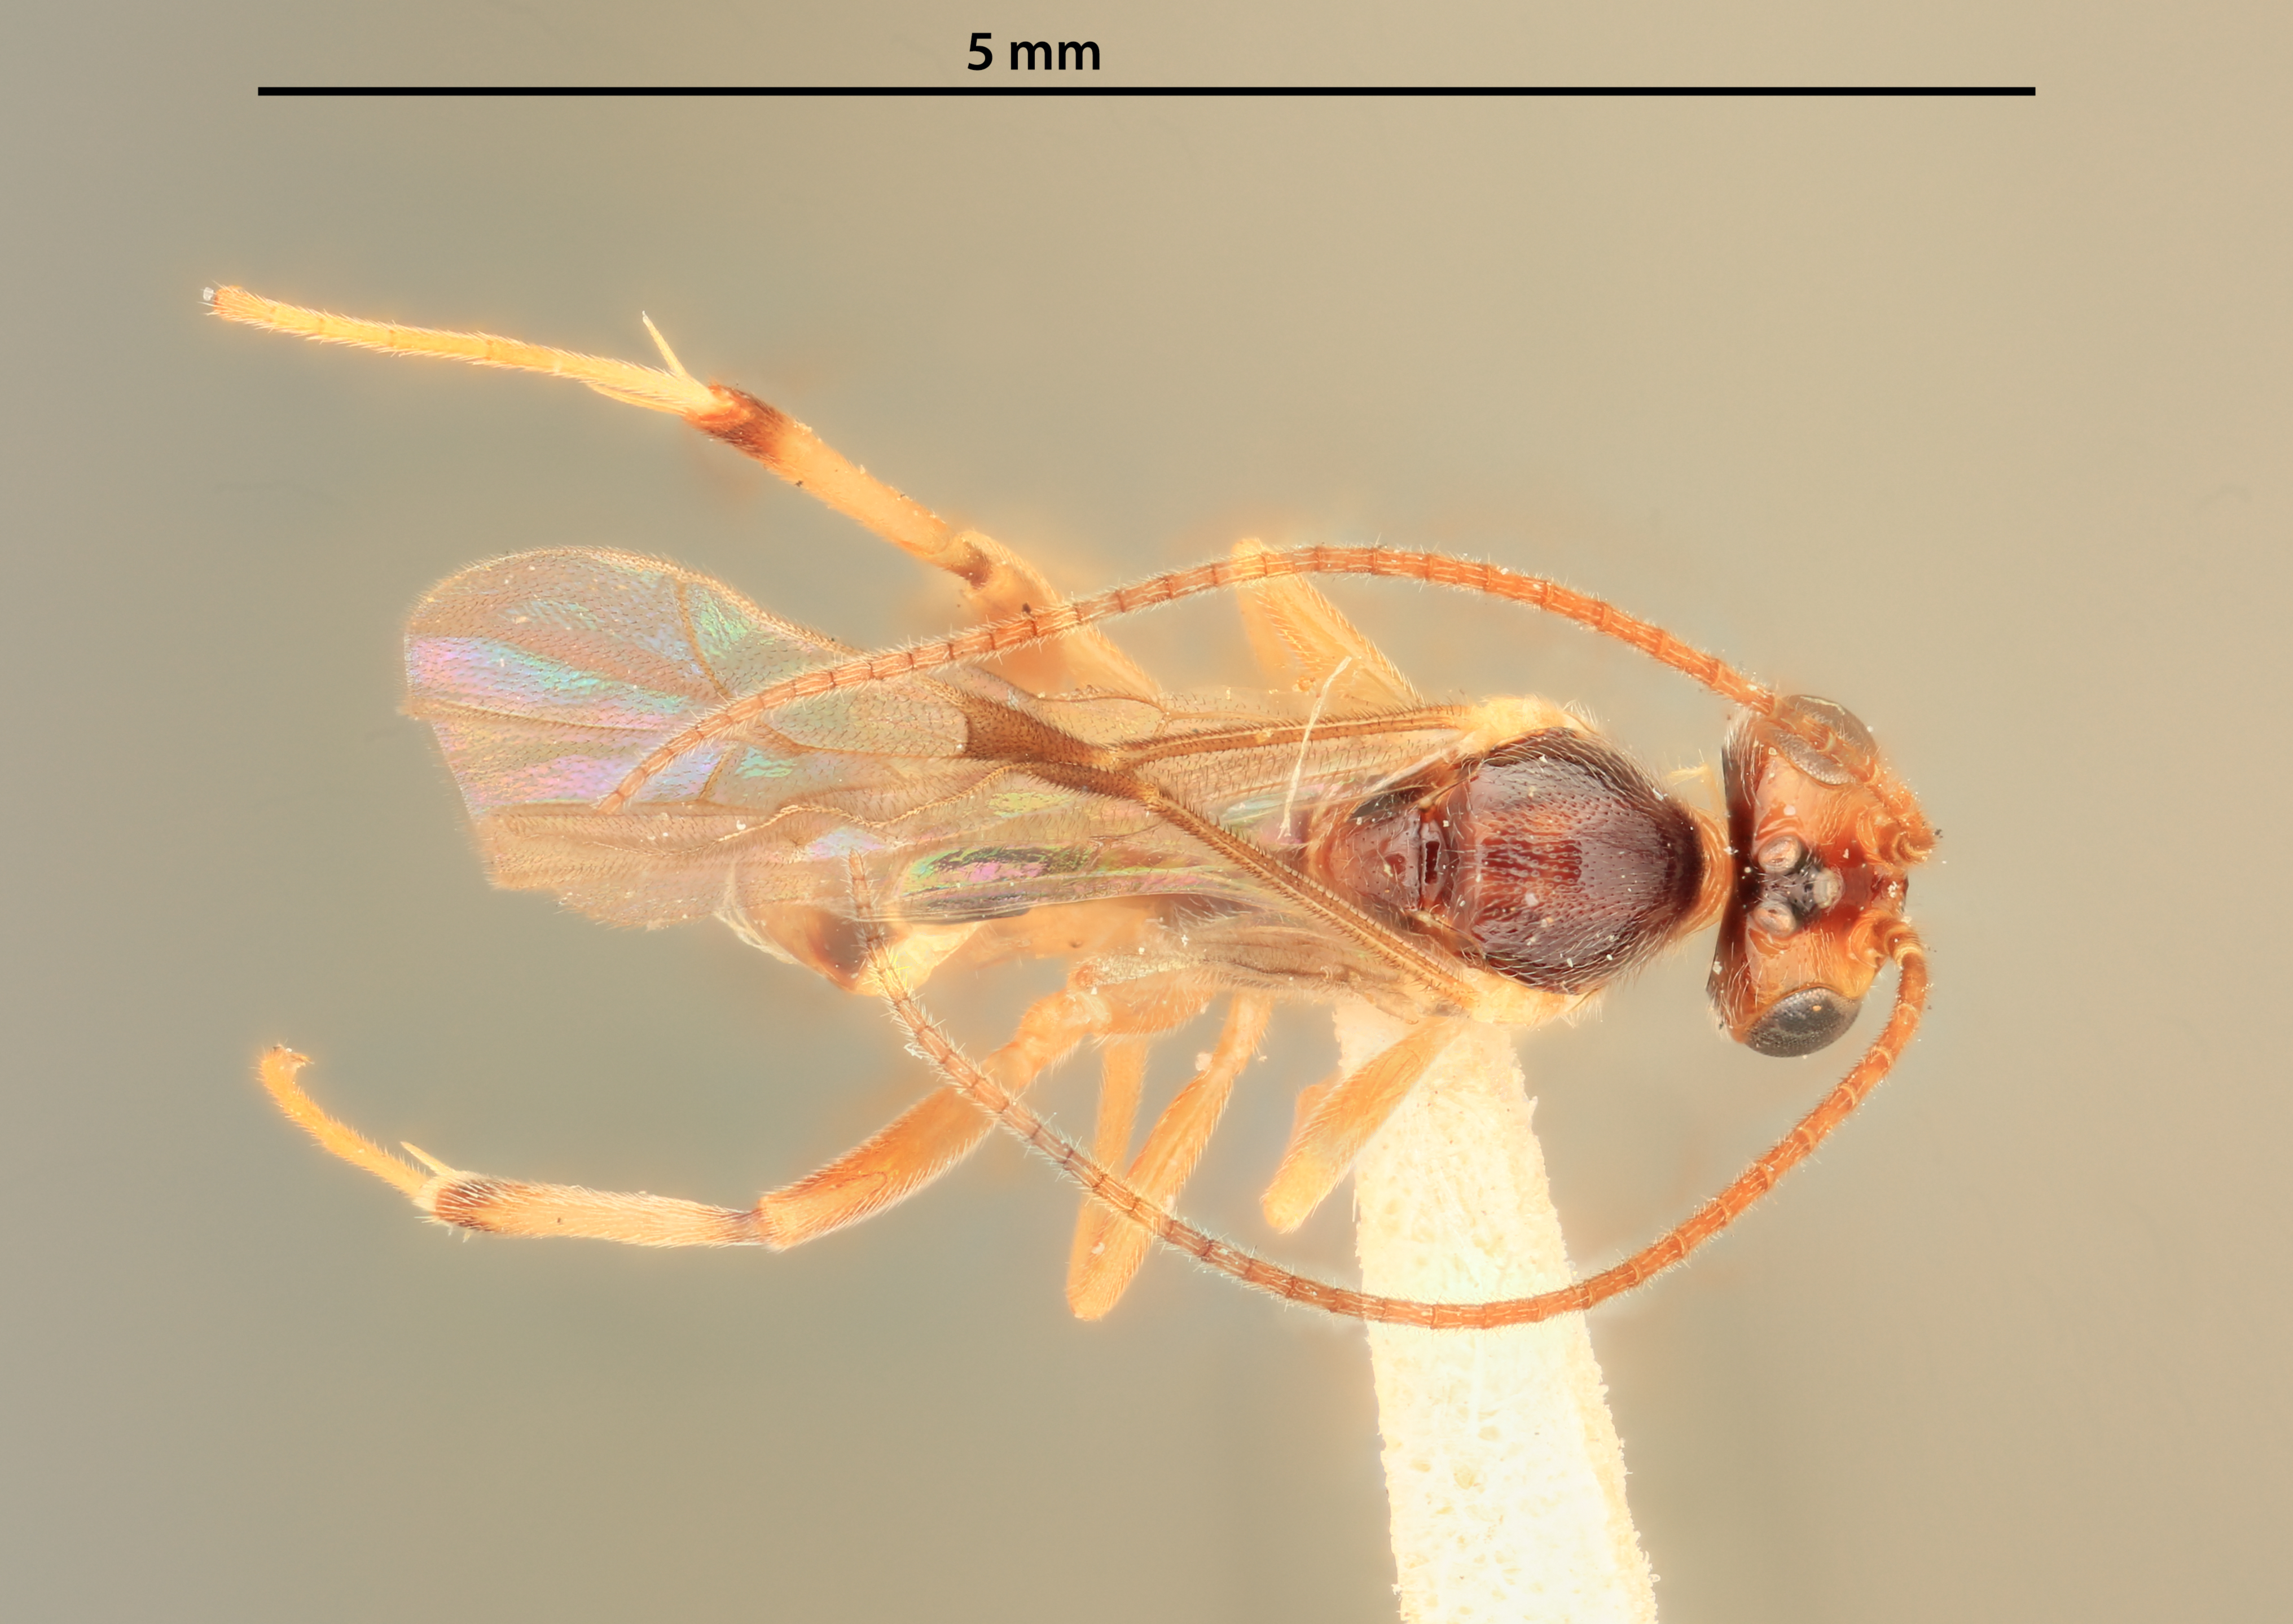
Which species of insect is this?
Mesochorus trisulcatus
